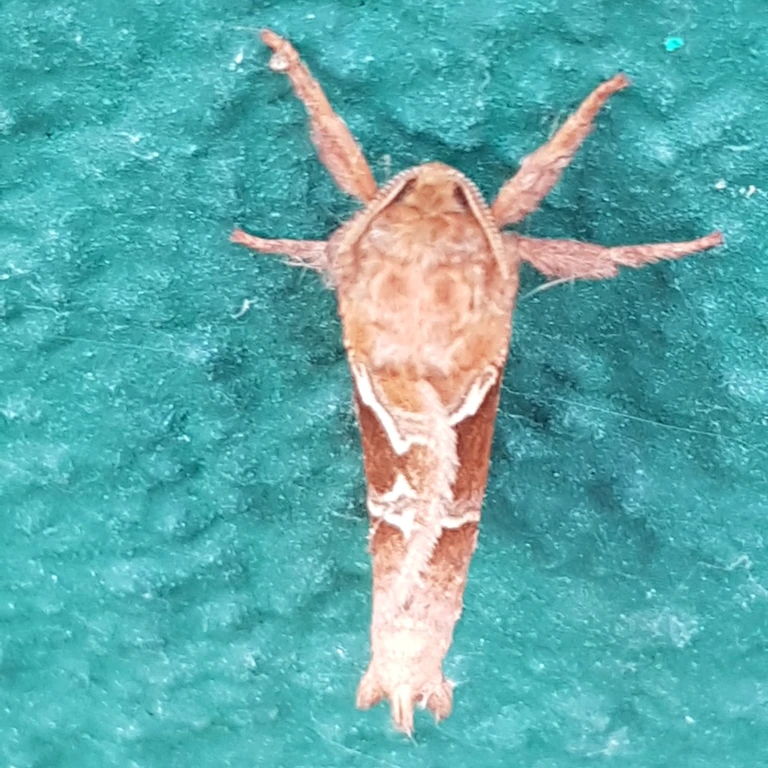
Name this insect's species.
Triodia sylvina
